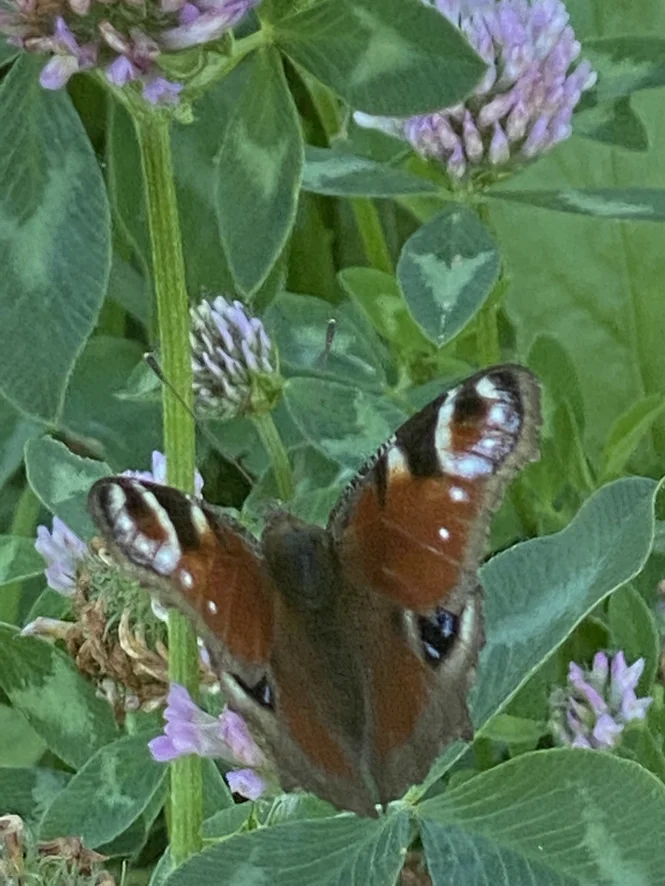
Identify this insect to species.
Aglais io
